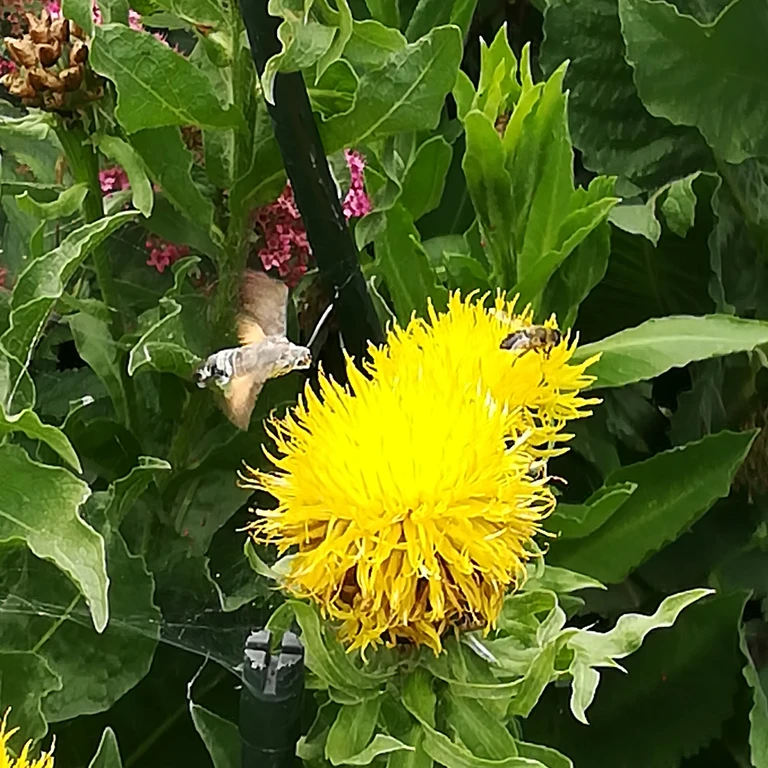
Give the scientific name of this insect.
Macroglossum stellatarum
